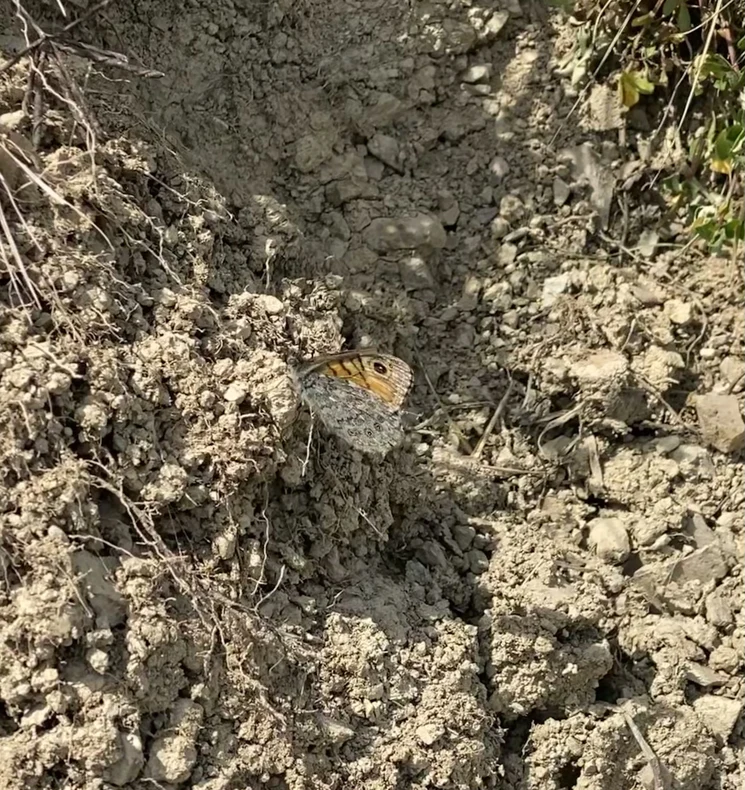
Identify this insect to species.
Lasiommata megera (also Pararge megera)
